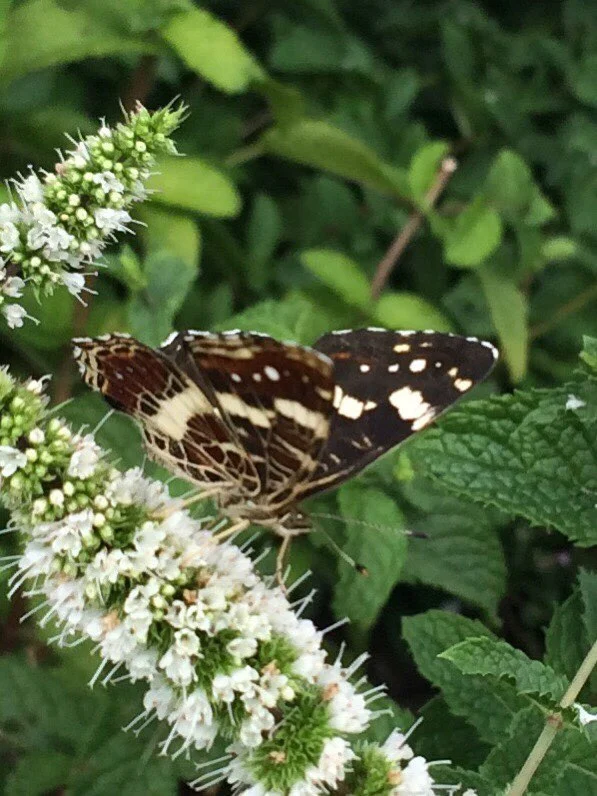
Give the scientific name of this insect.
Araschnia levana
